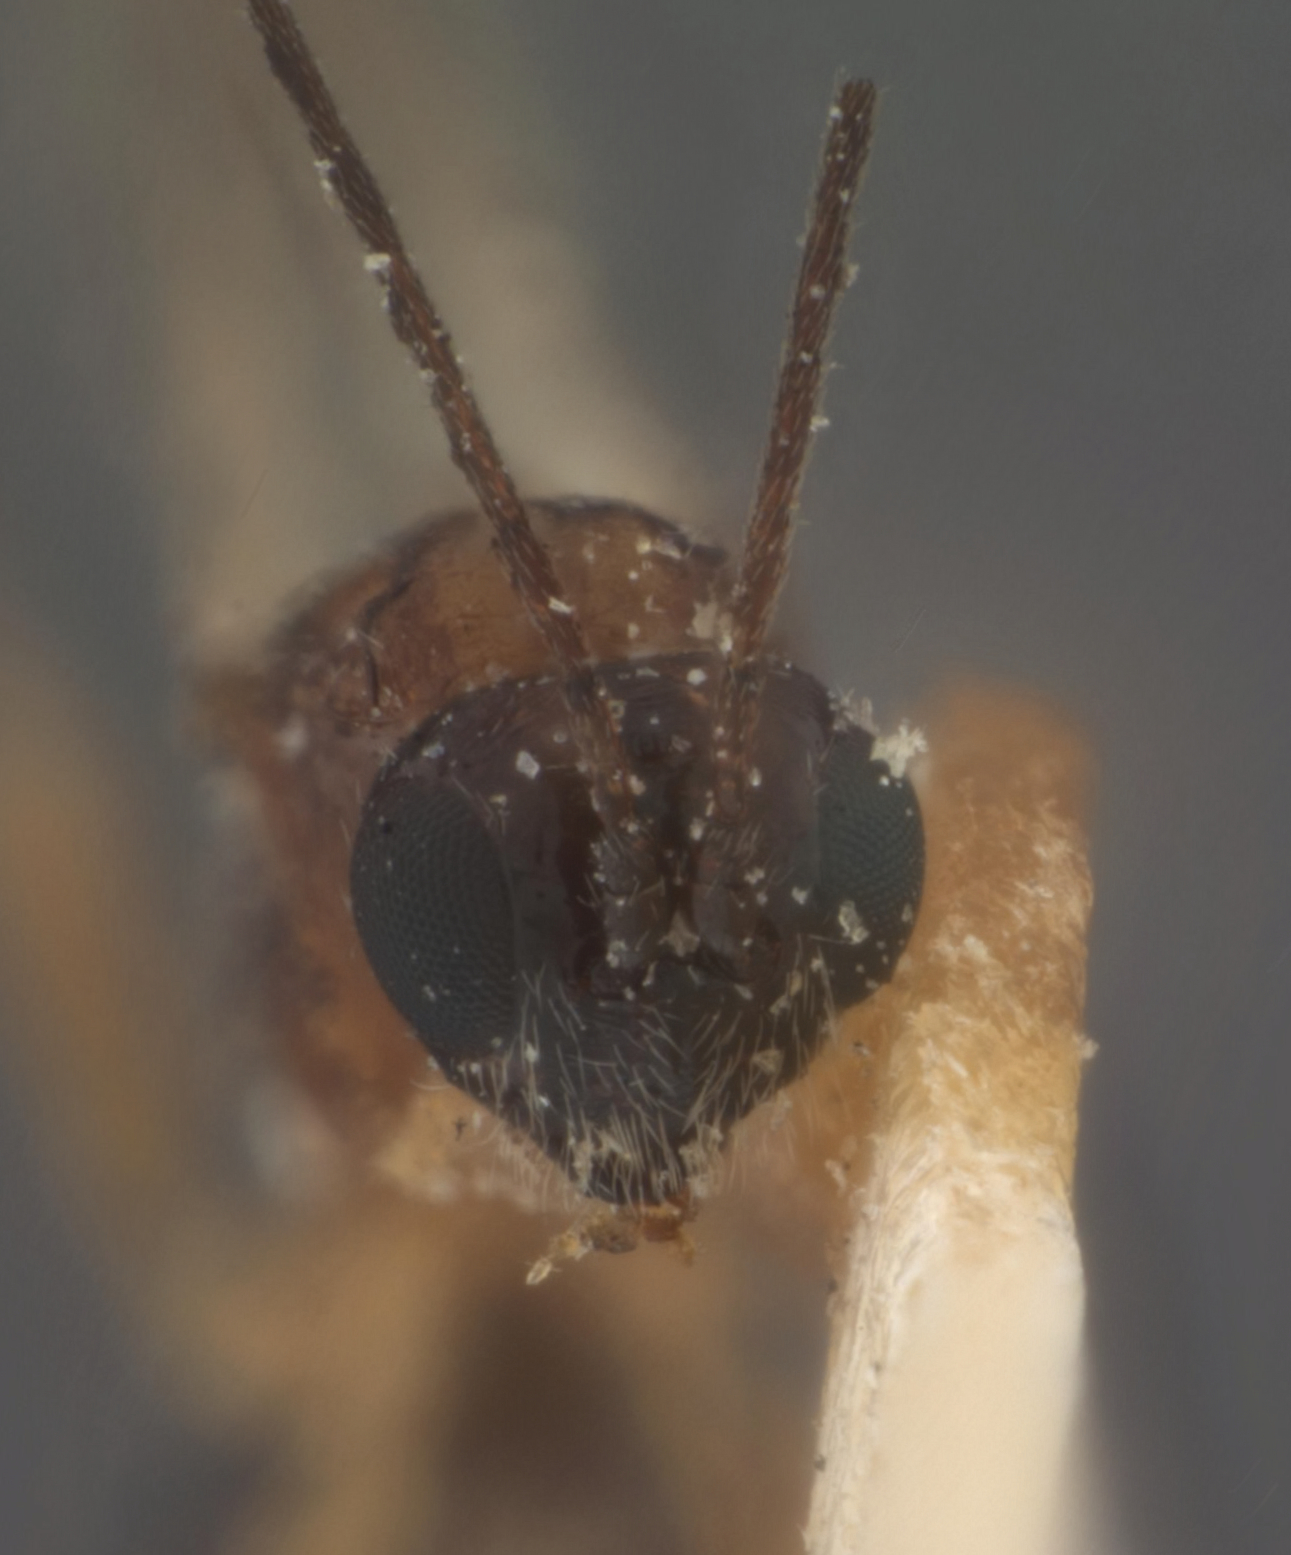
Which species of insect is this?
Ecphylus lycti
